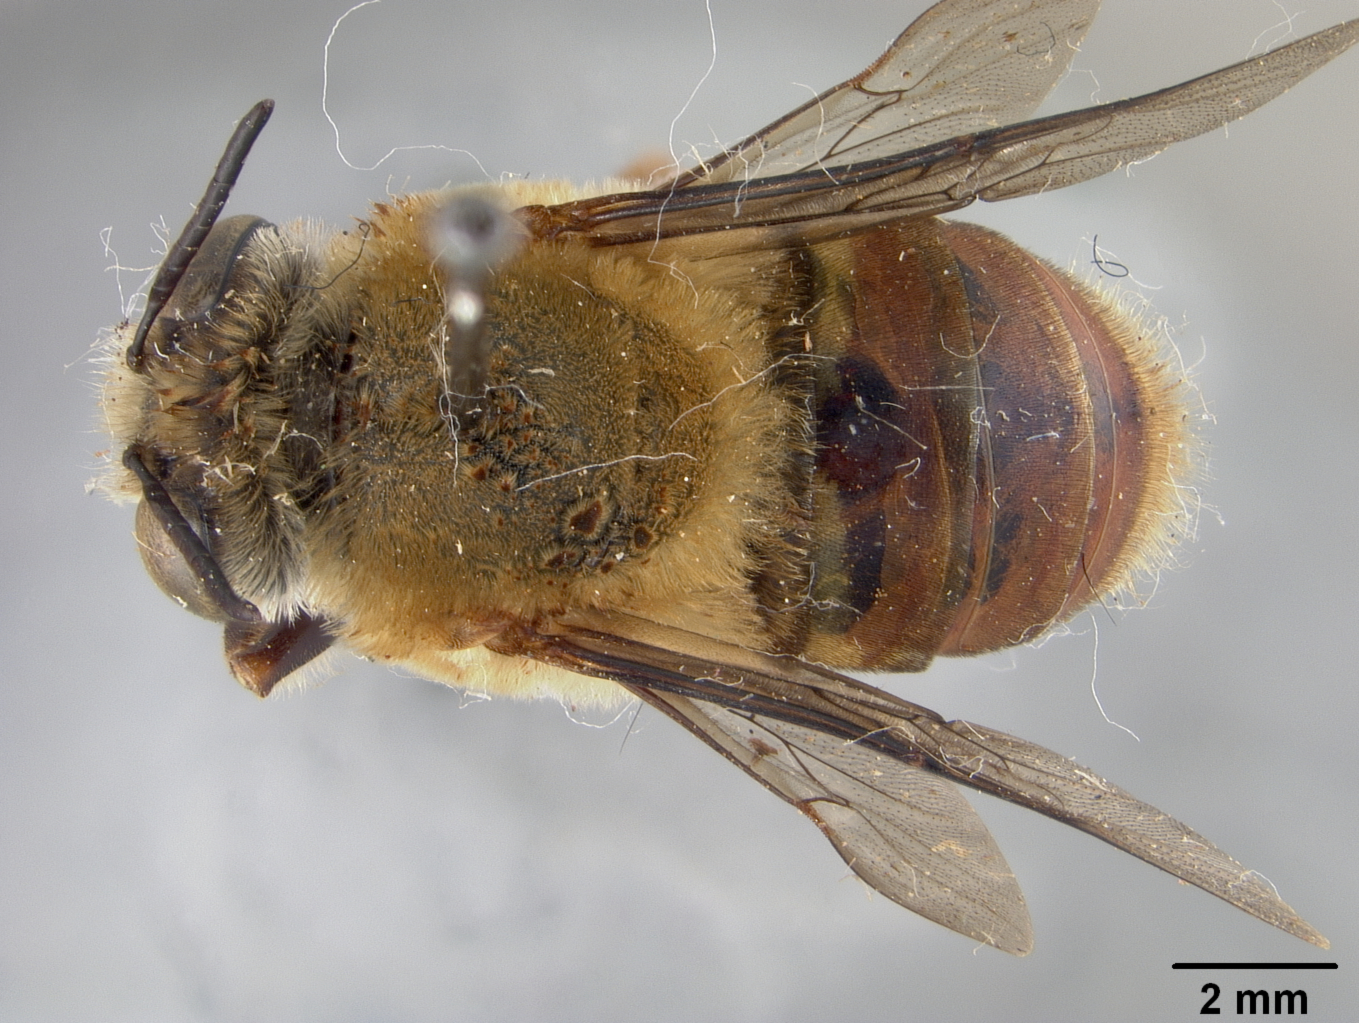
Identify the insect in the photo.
Centris robusta
